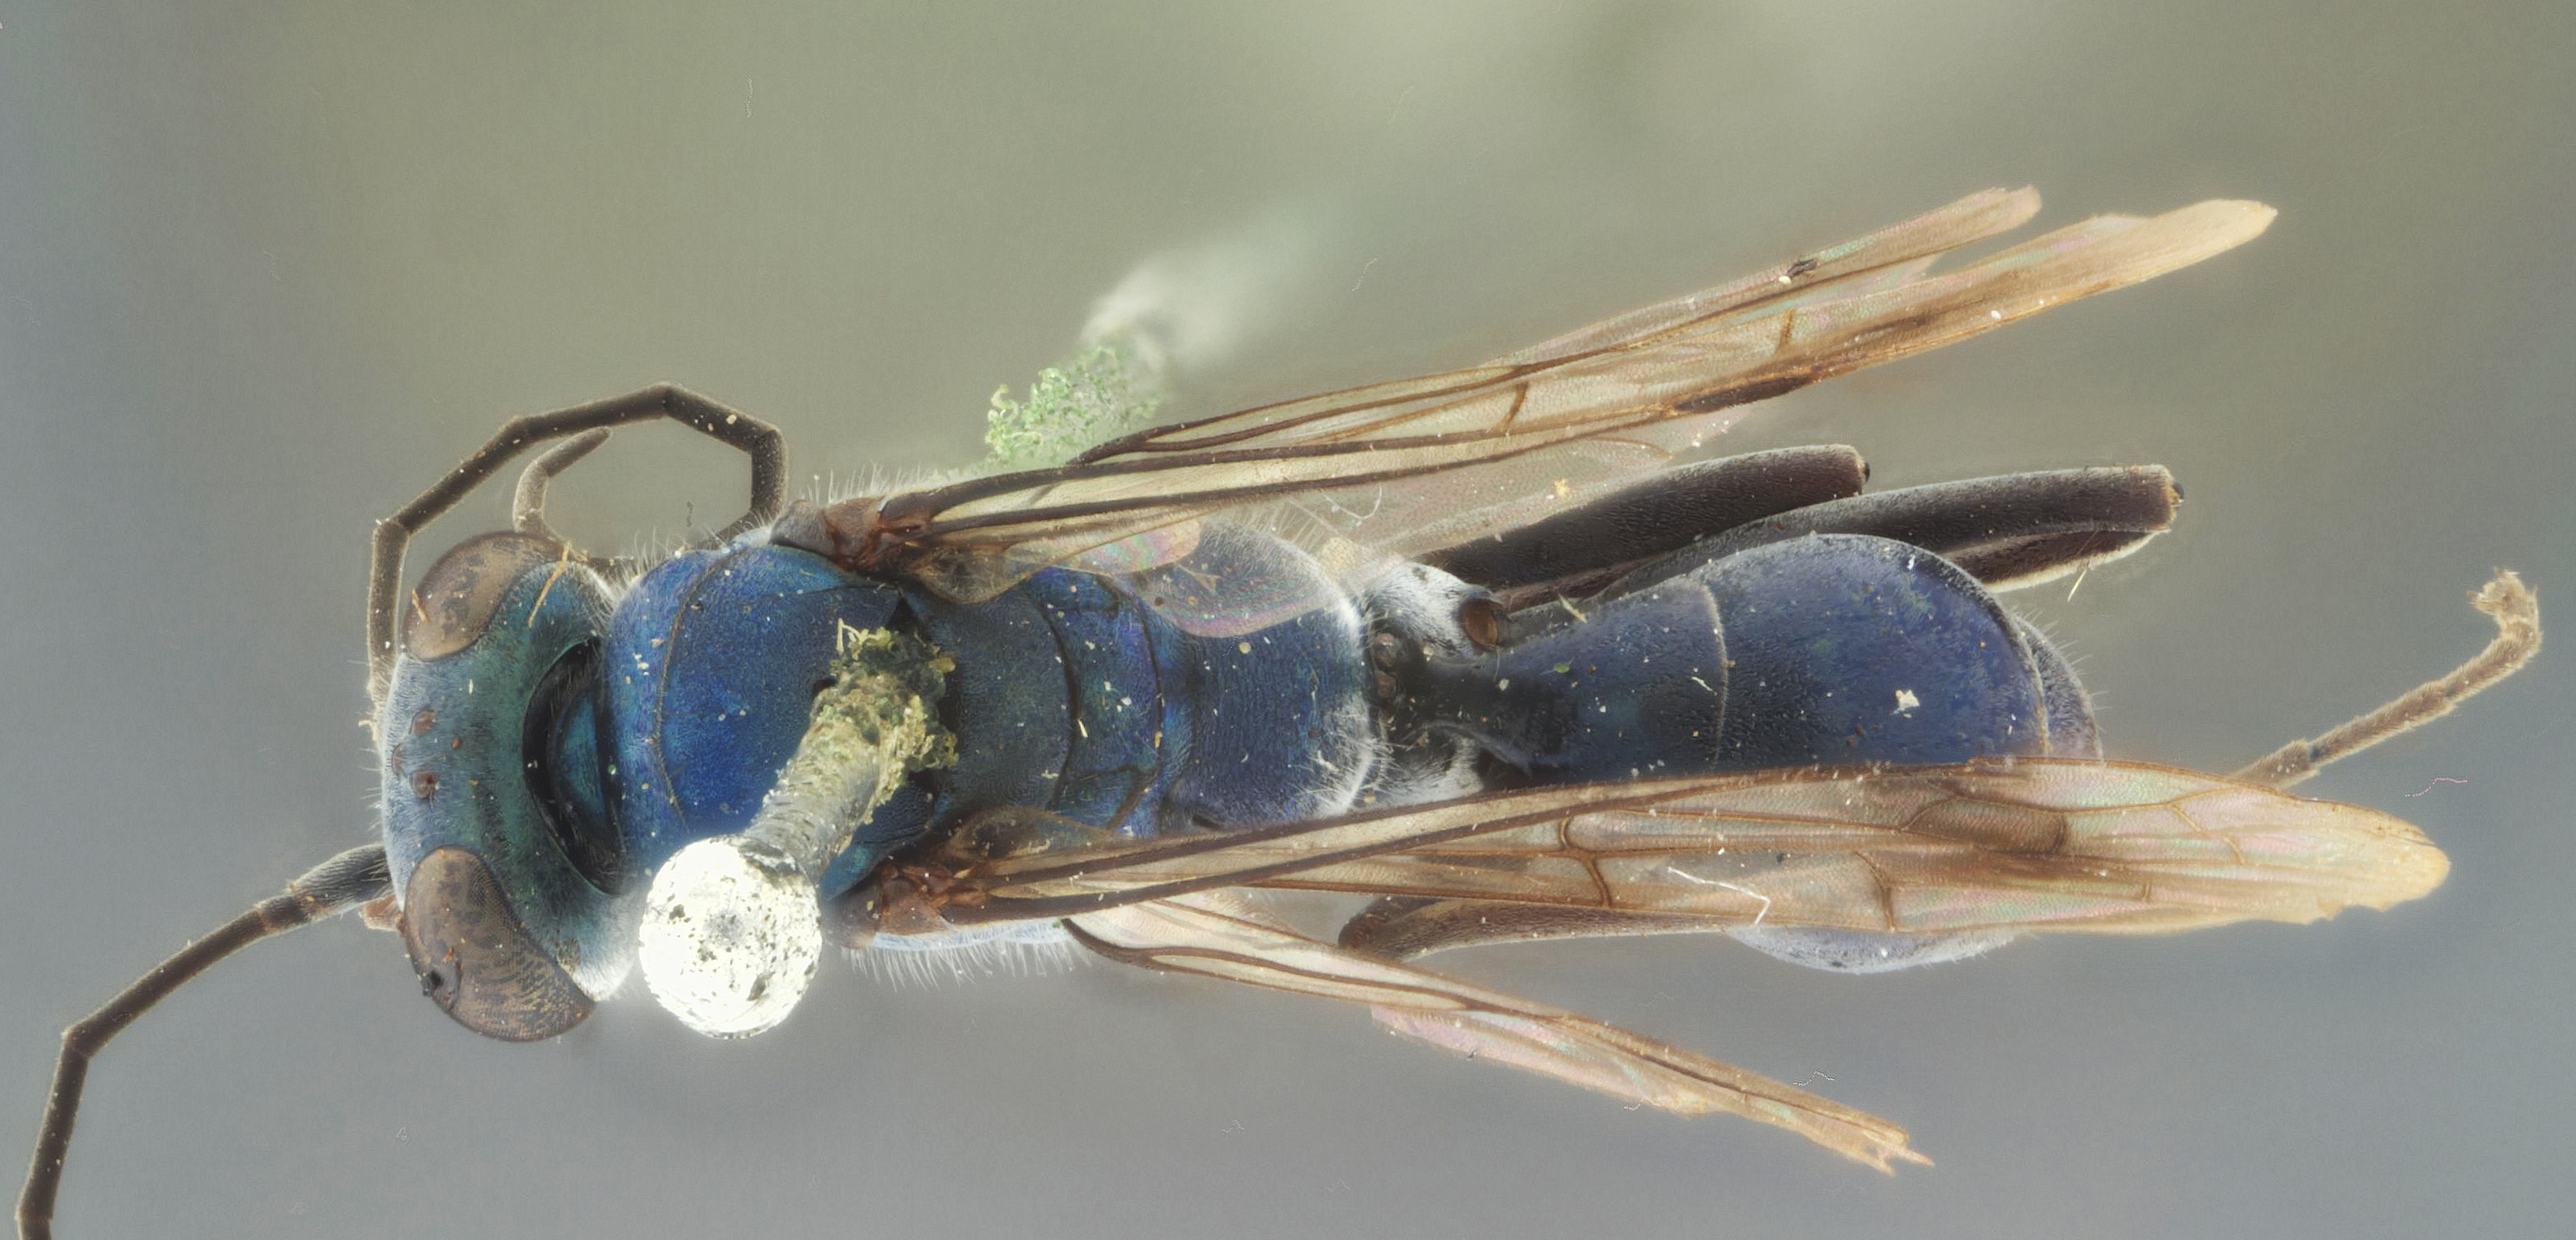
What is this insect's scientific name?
Pseudagenia rohweri
